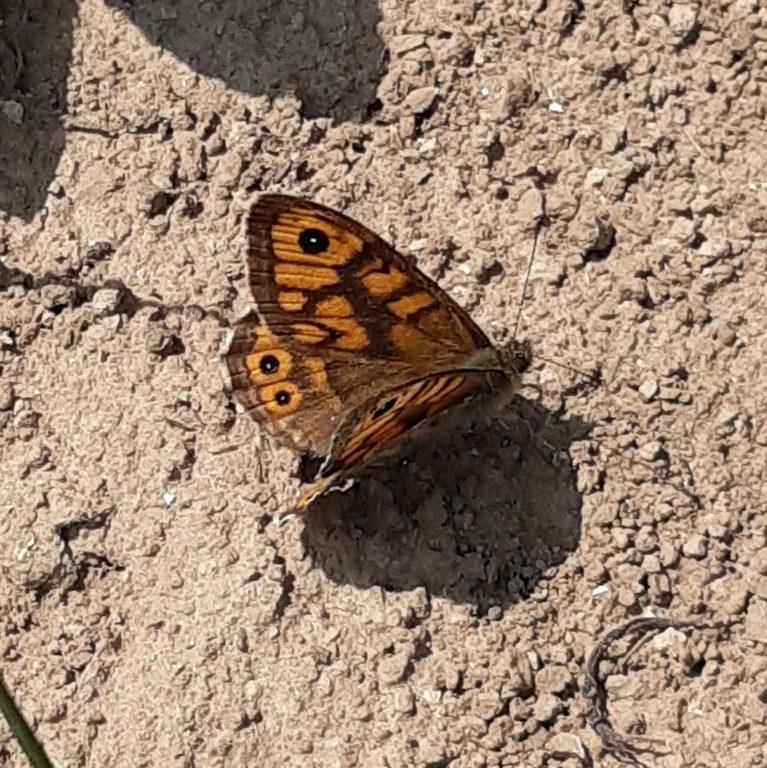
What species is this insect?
Lasiommata megera (also Pararge megera)
